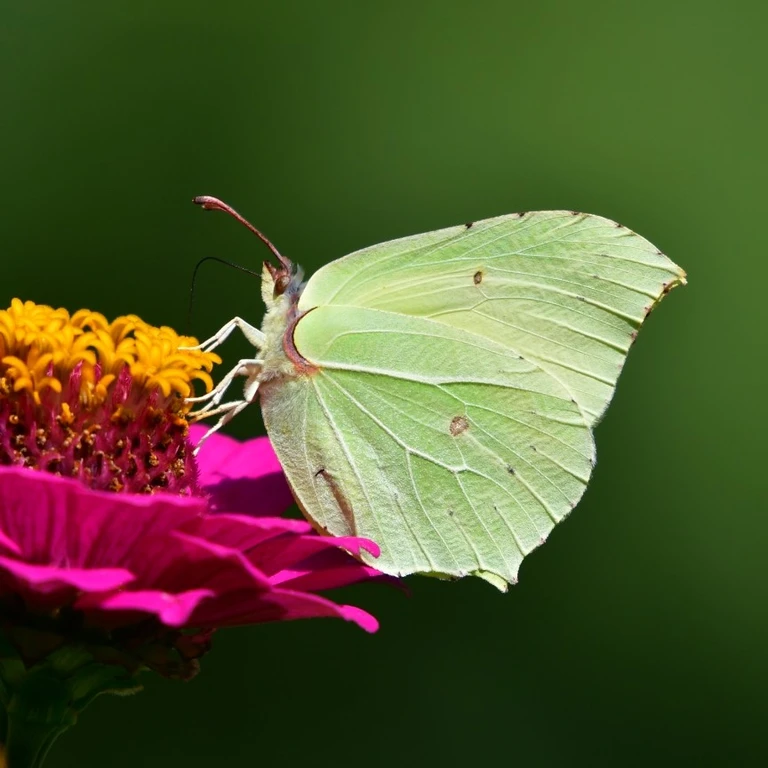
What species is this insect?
Gonepteryx rhamni
